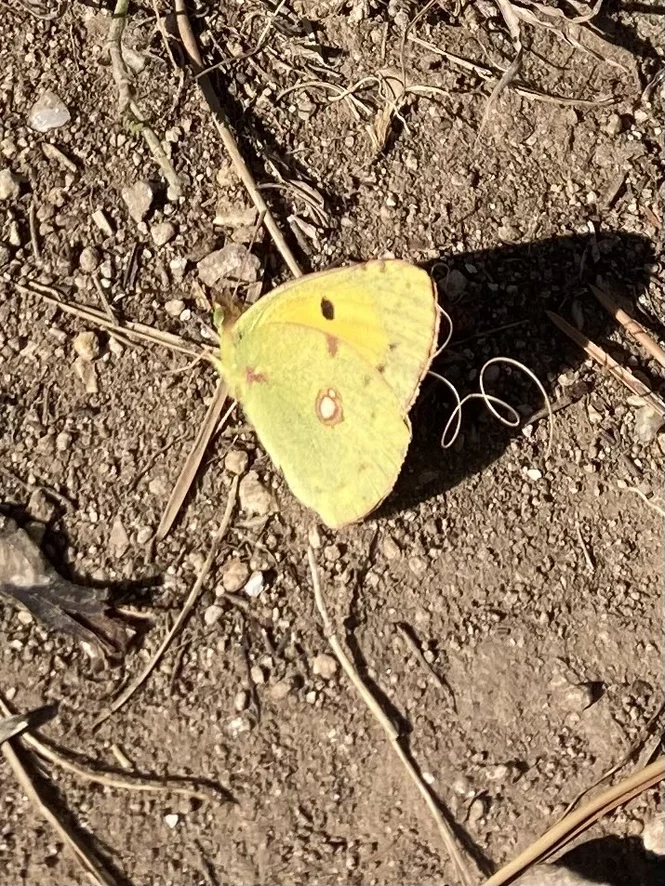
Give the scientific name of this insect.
Colias croceus
